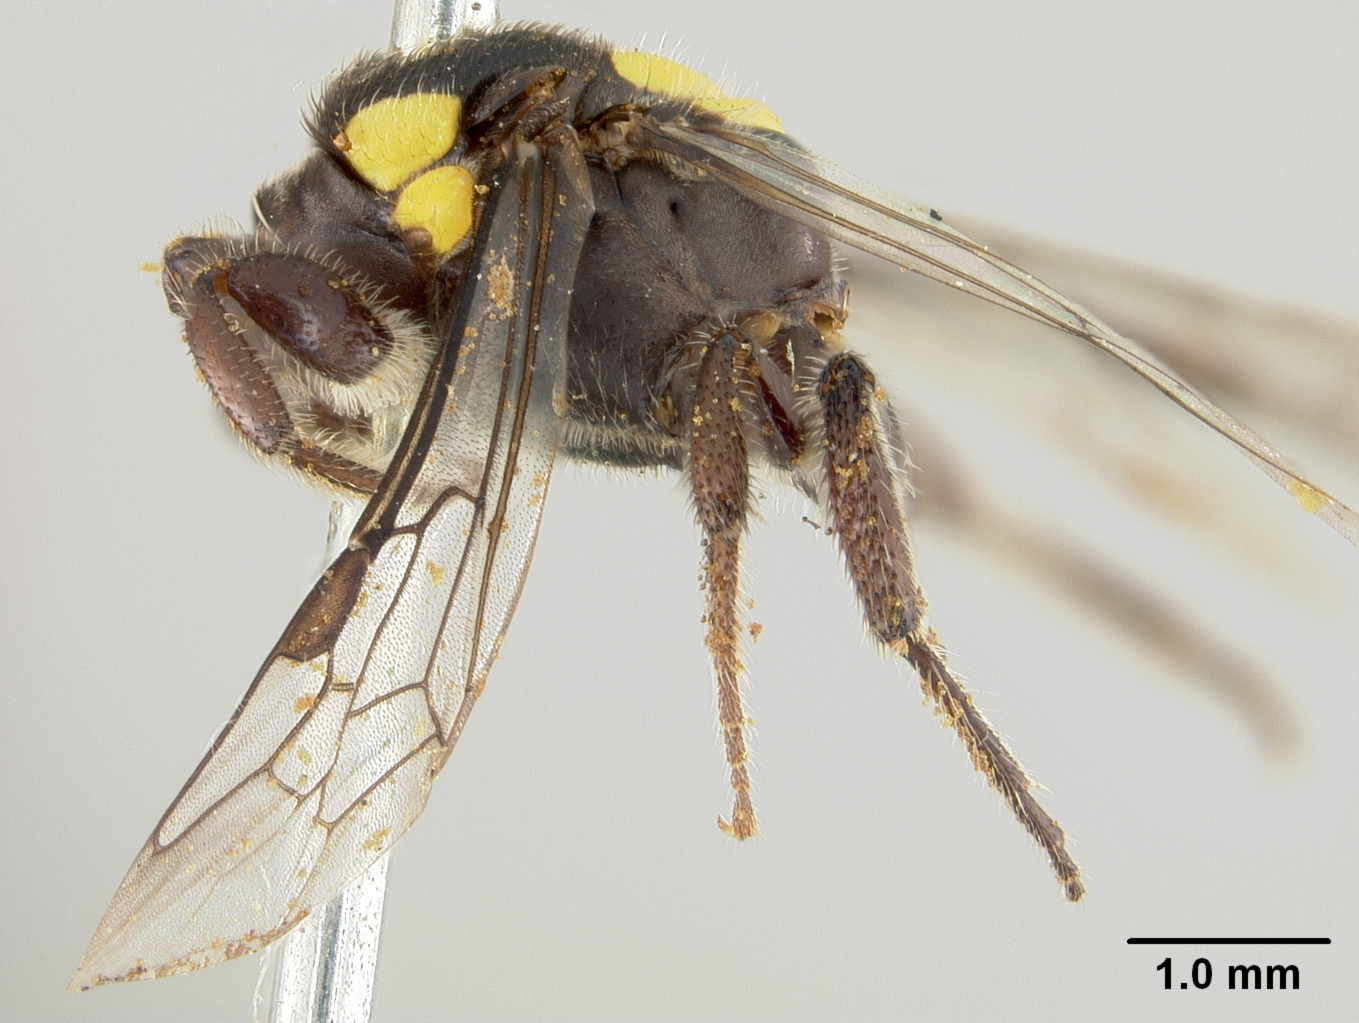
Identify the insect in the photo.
Euryglossa aurantifera
